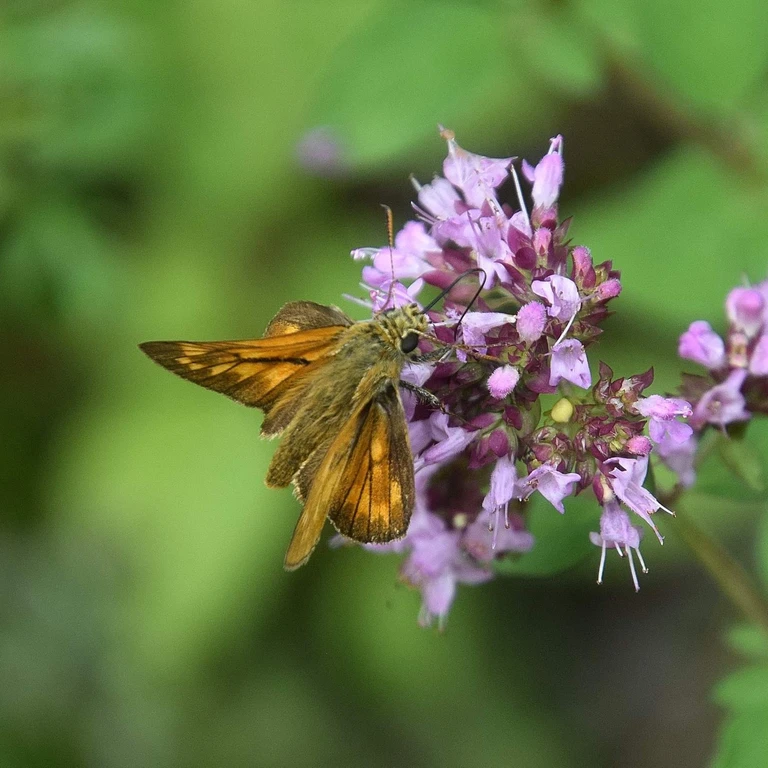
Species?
Ochlodes sylvanus (also Ochlodes venata)
